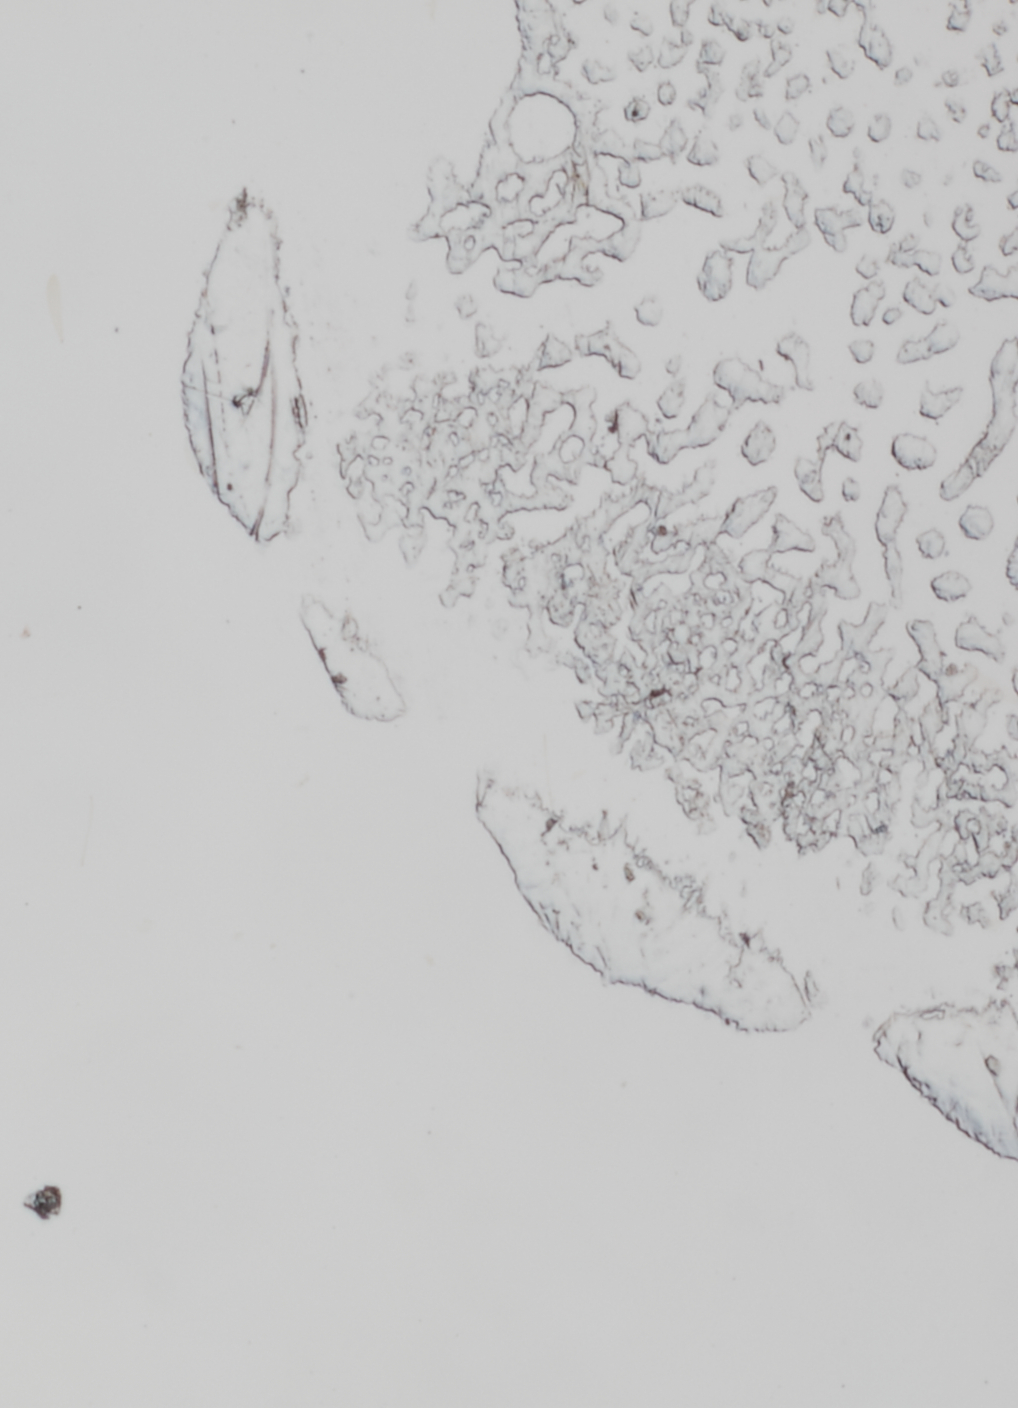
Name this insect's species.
Elachista nubila
